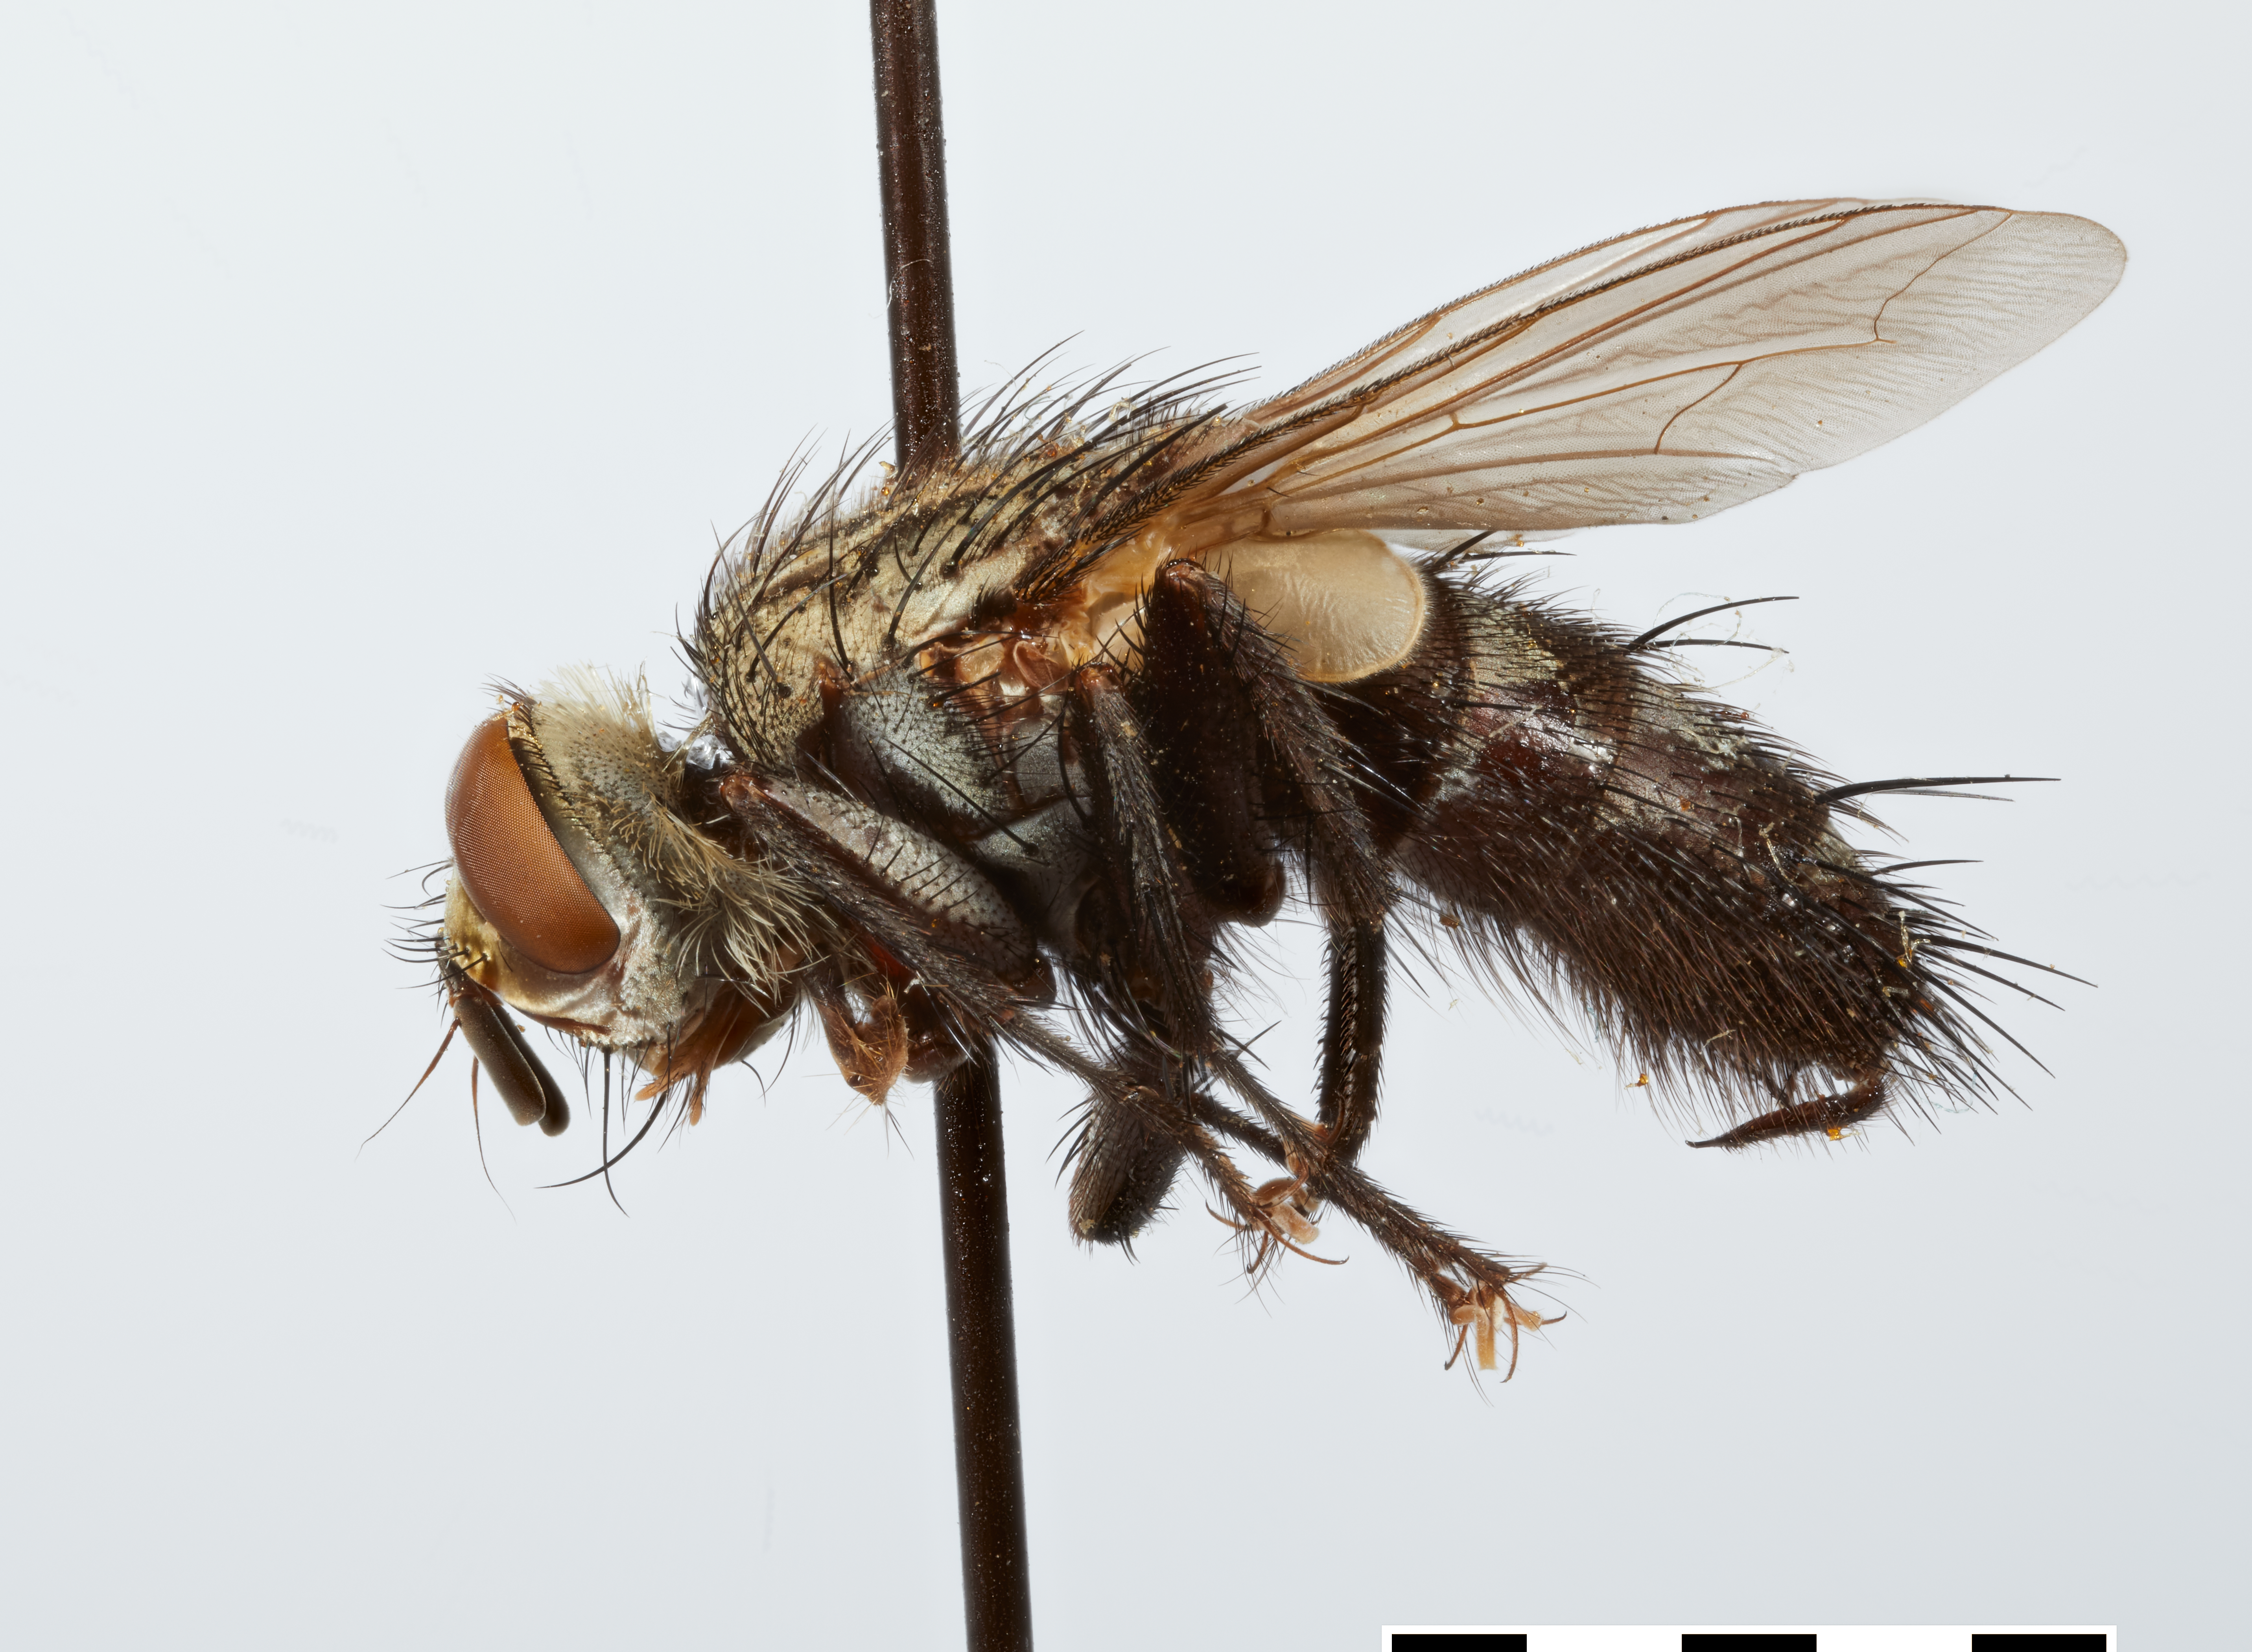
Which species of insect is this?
Exorista japonica
